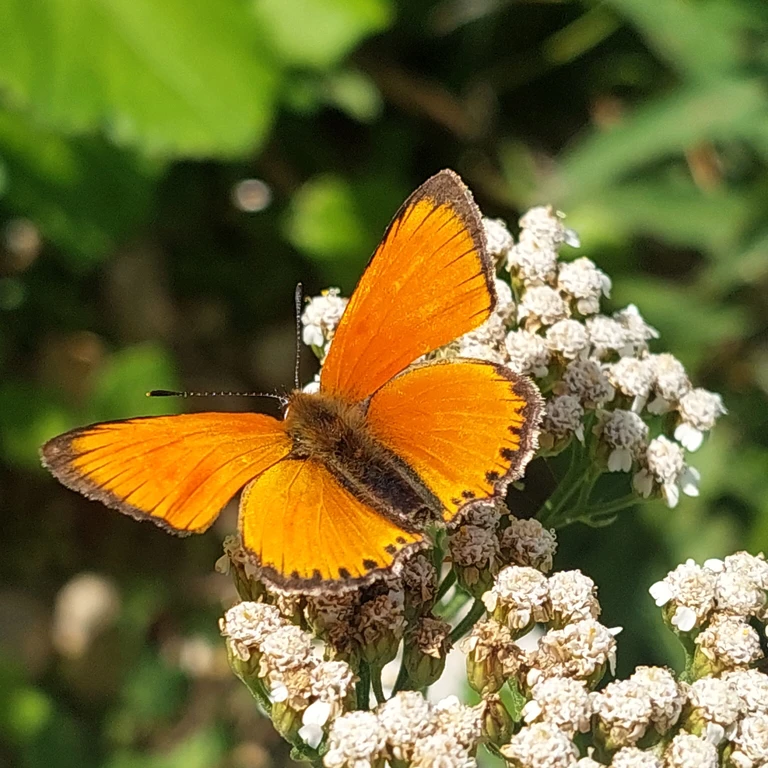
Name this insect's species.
Lycaena virgaureae
